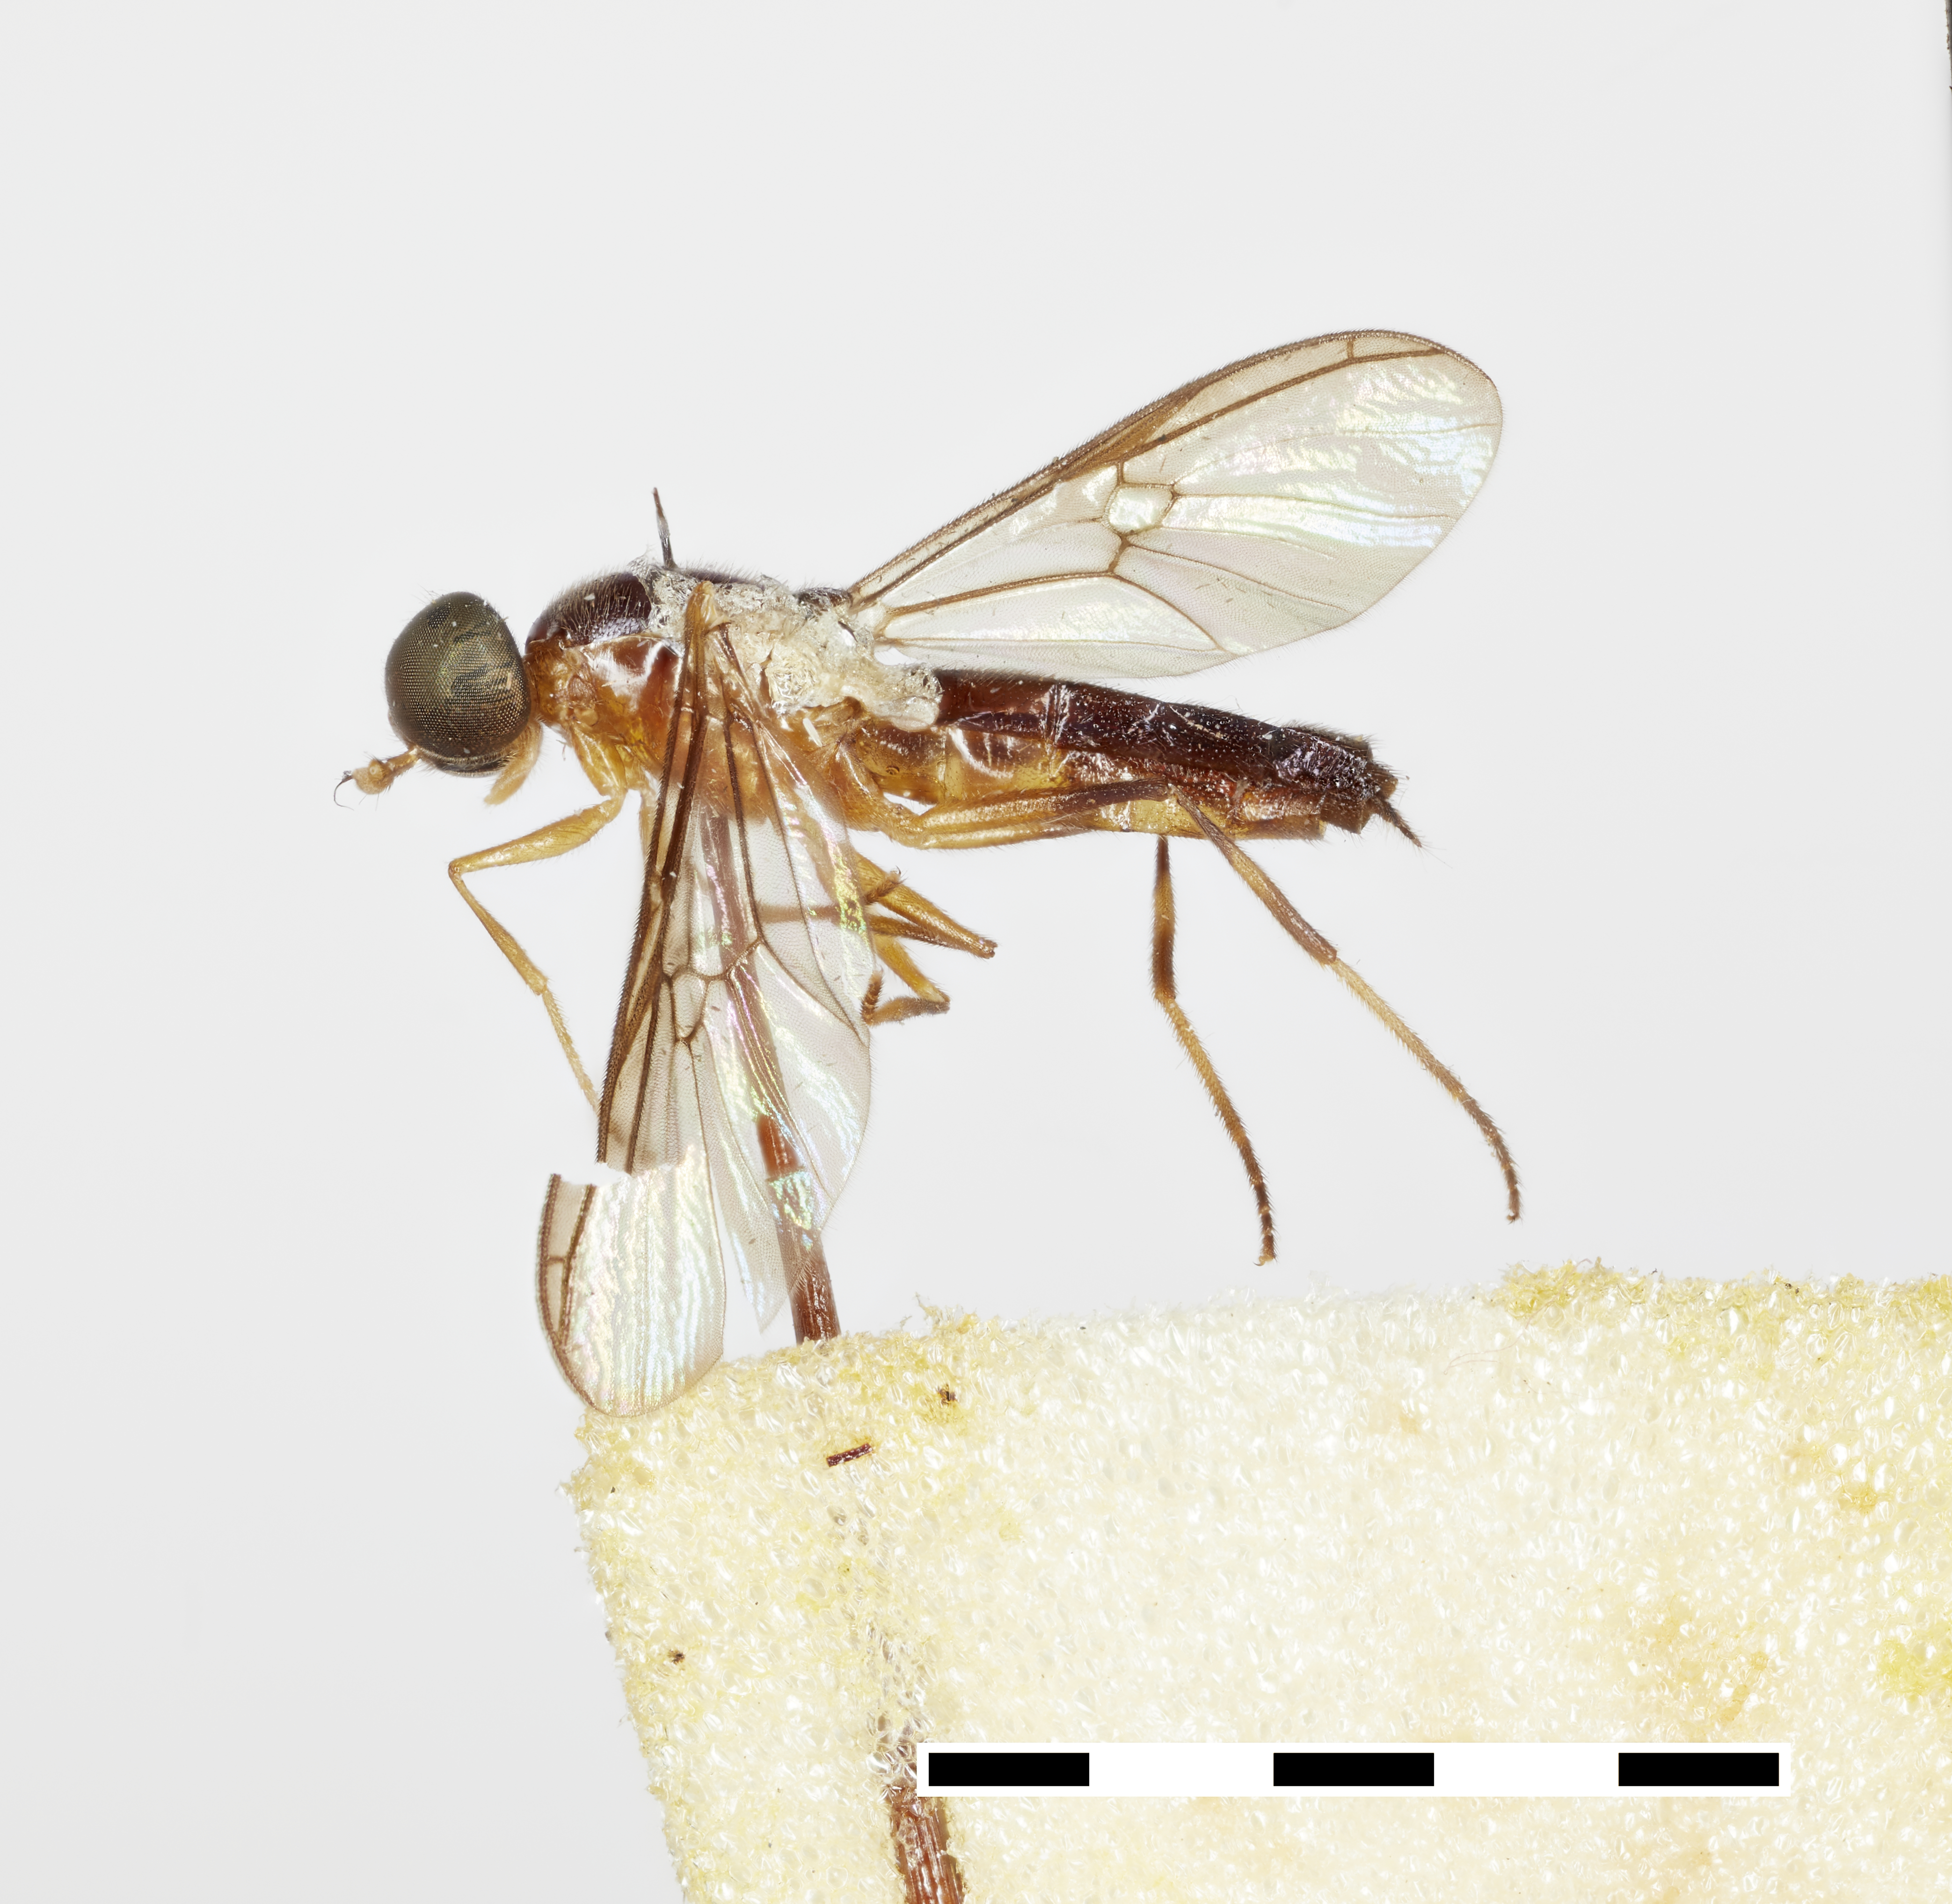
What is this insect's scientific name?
Merosargus supernitens
